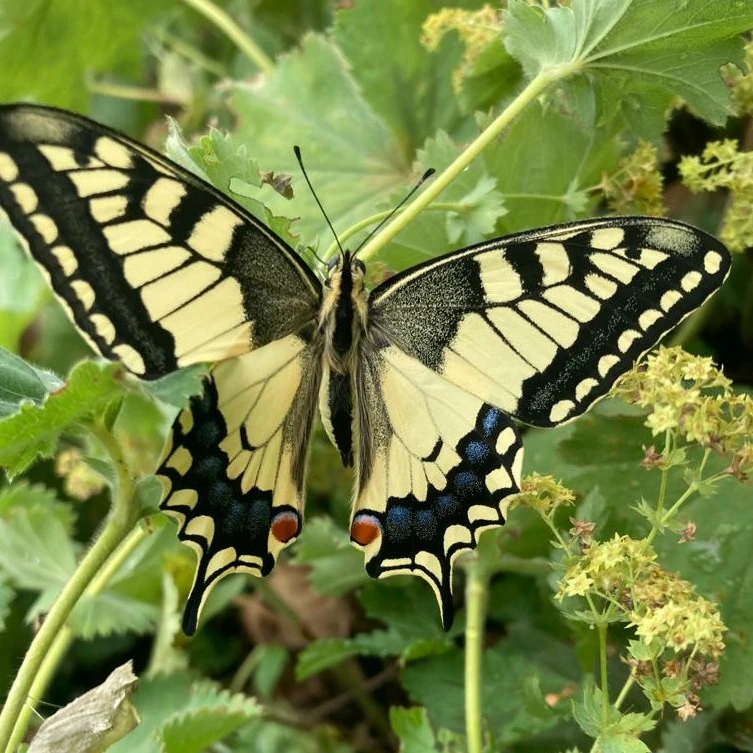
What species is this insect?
Papilio machaon
